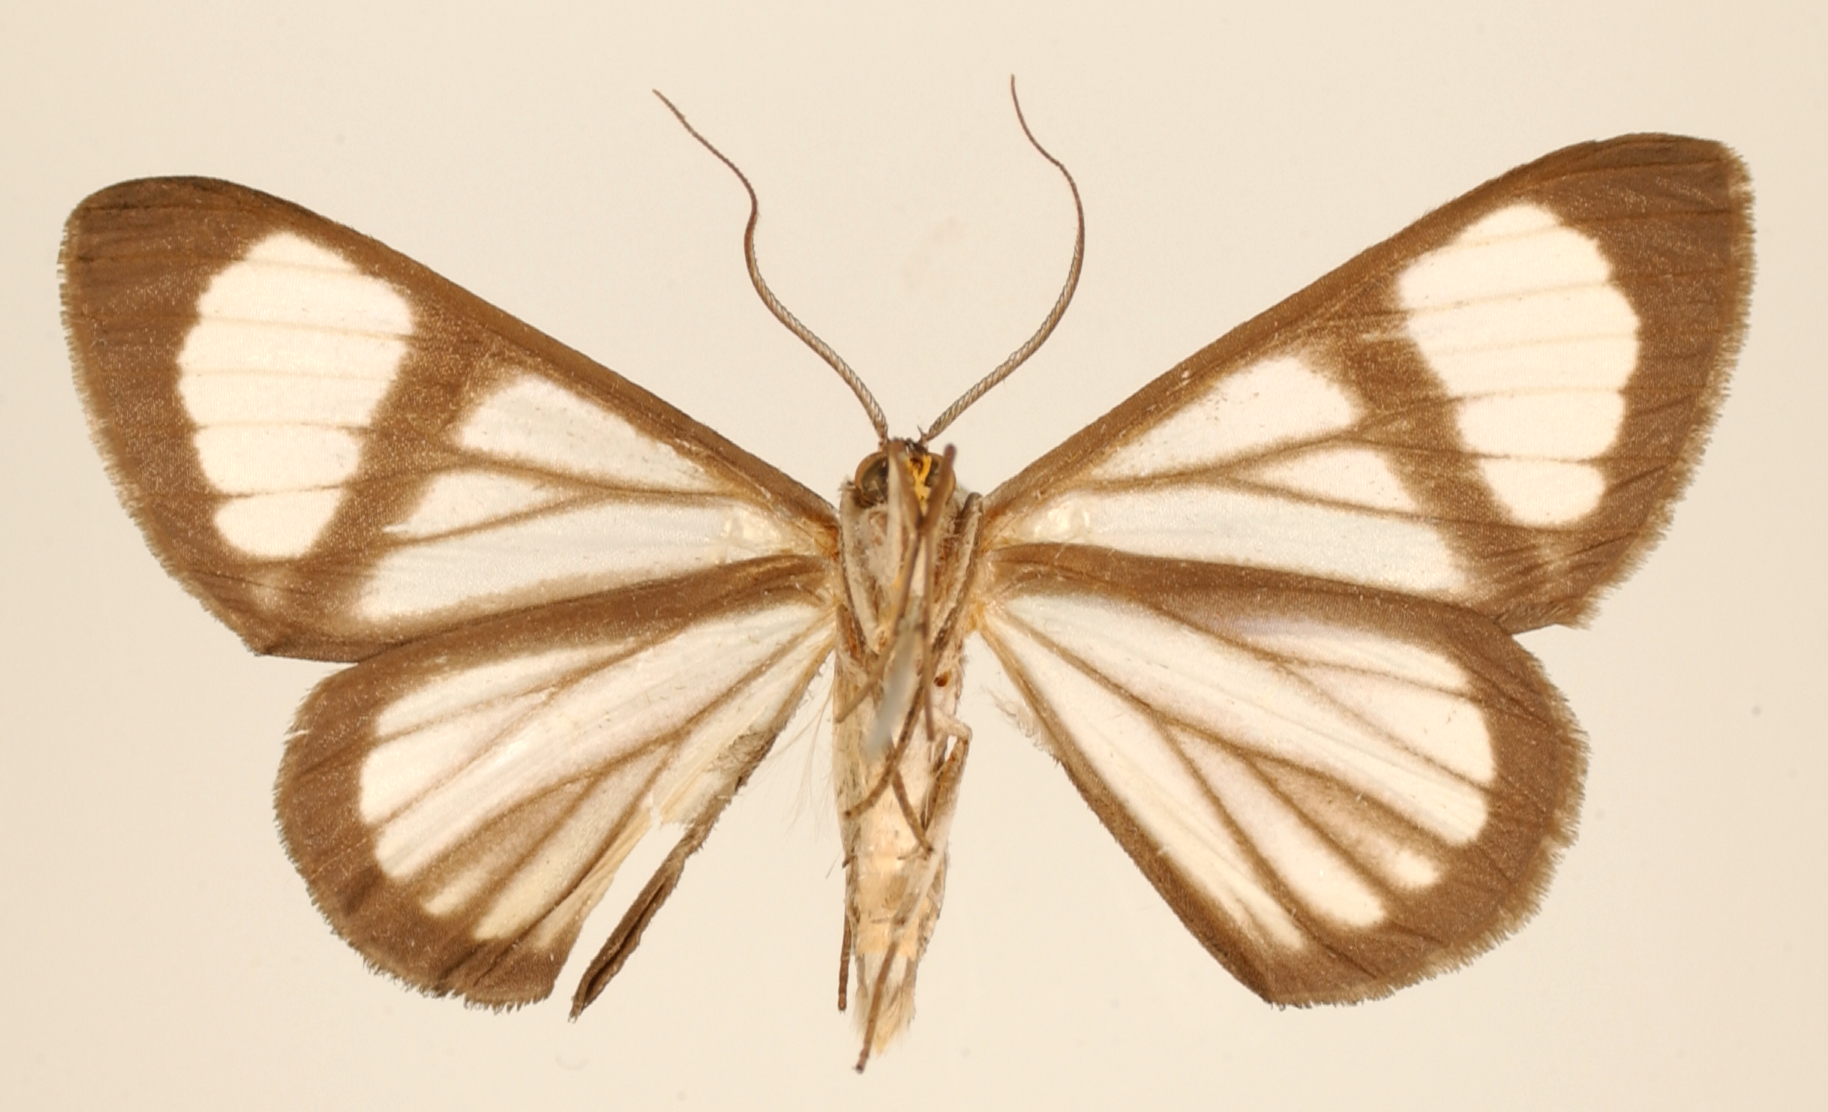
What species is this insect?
Genussa vicina
